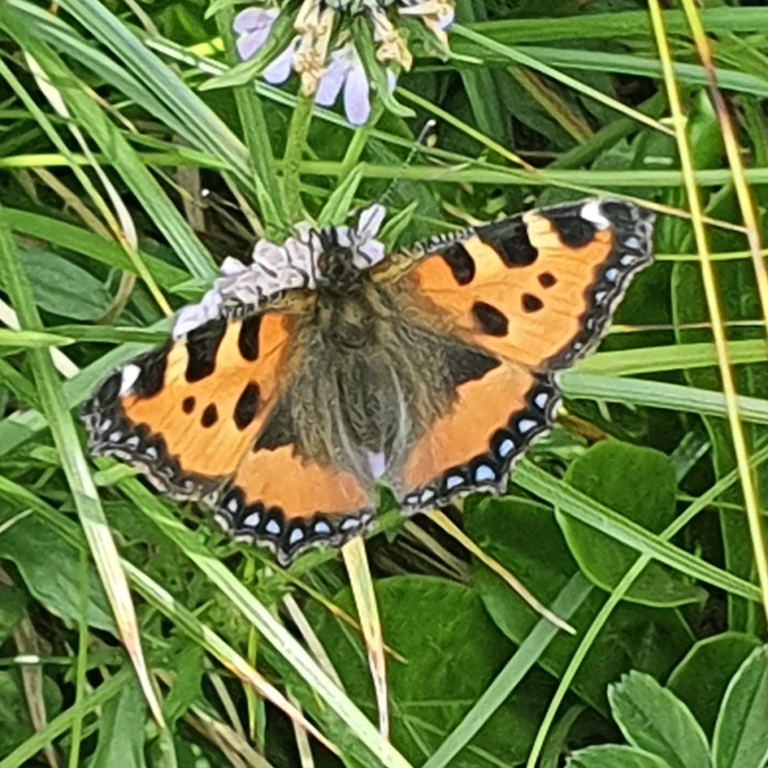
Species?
Aglais urticae
